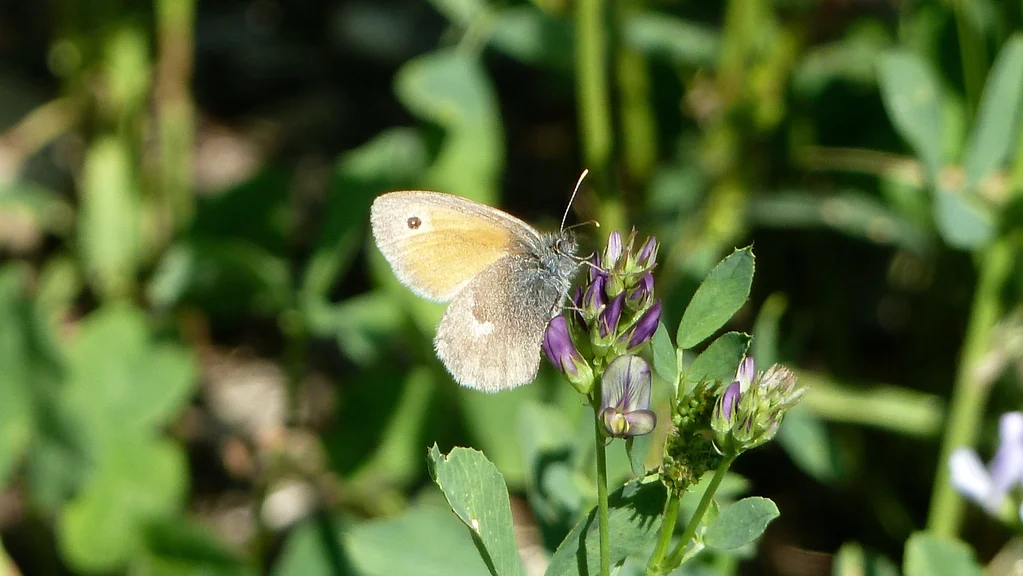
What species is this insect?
Coenonympha pamphilus
